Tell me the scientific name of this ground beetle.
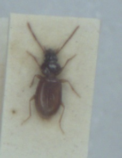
Epaphius secalis
